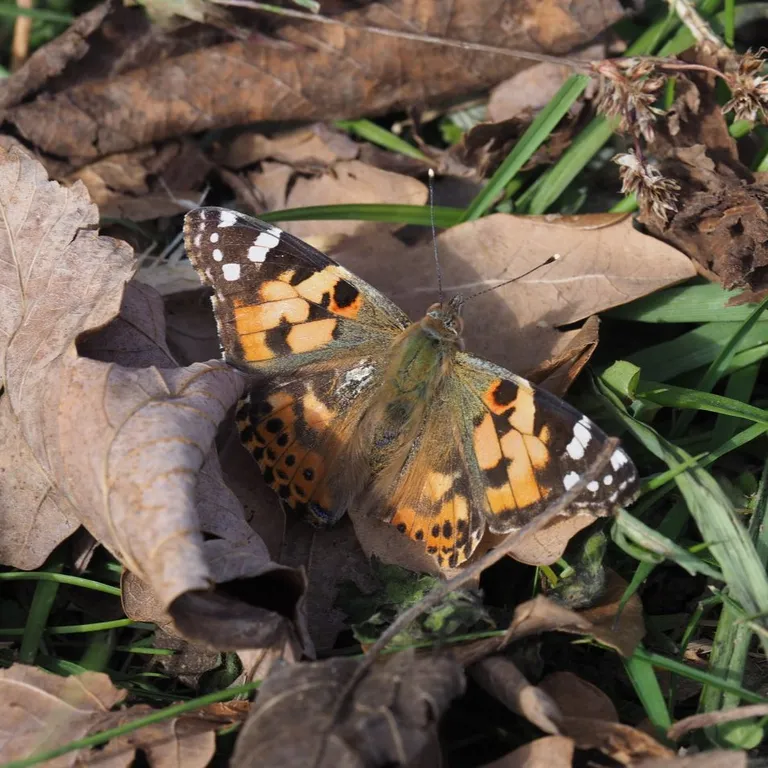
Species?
Vanessa cardui
